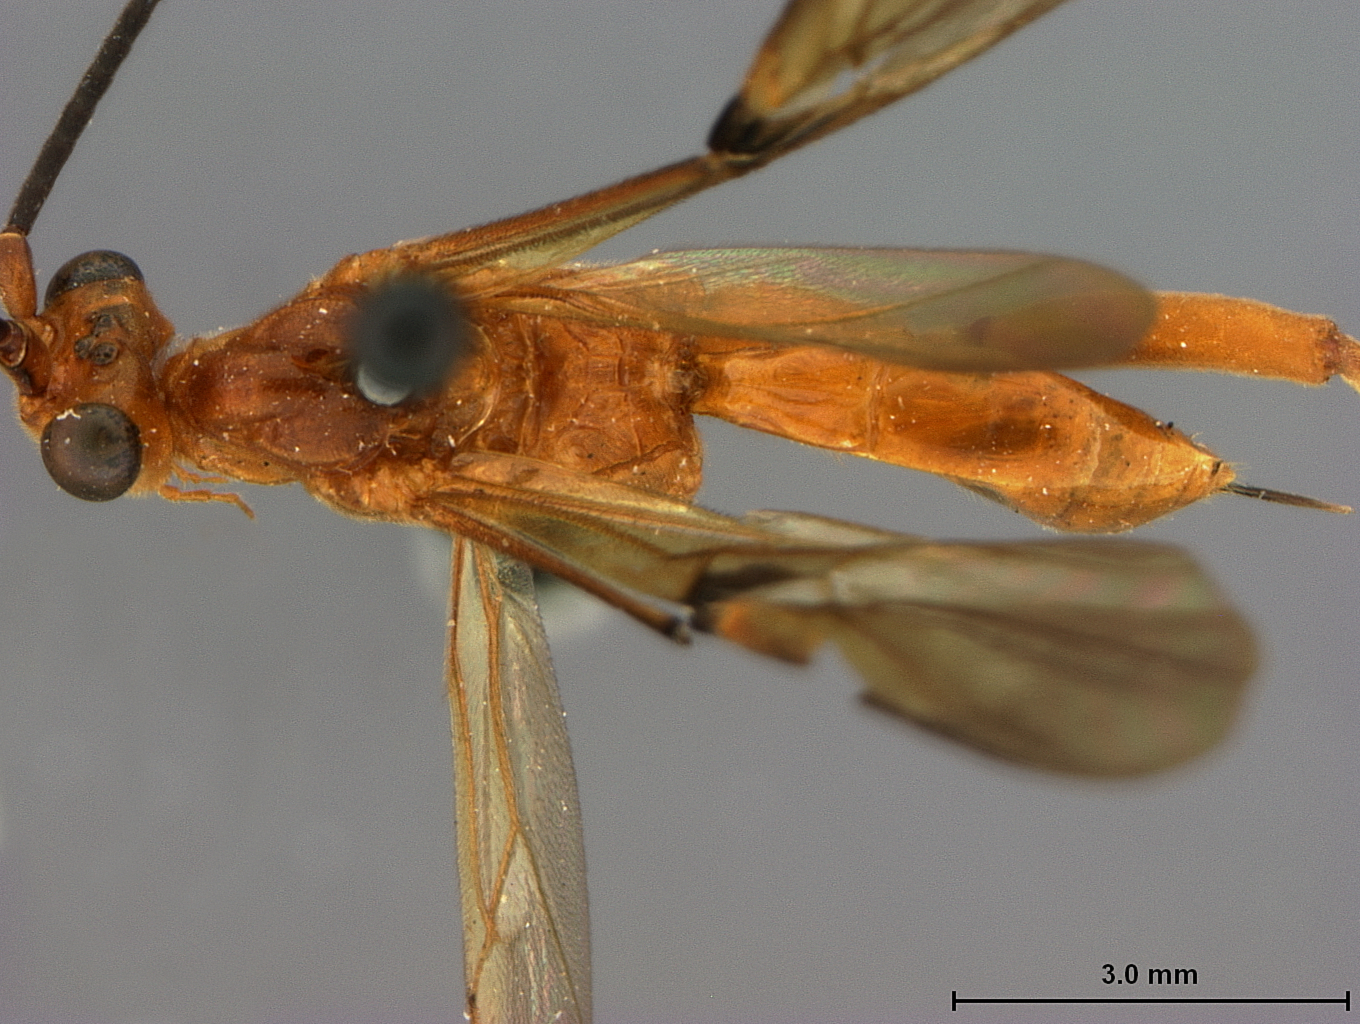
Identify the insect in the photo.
Chromomicrodus abbottii
